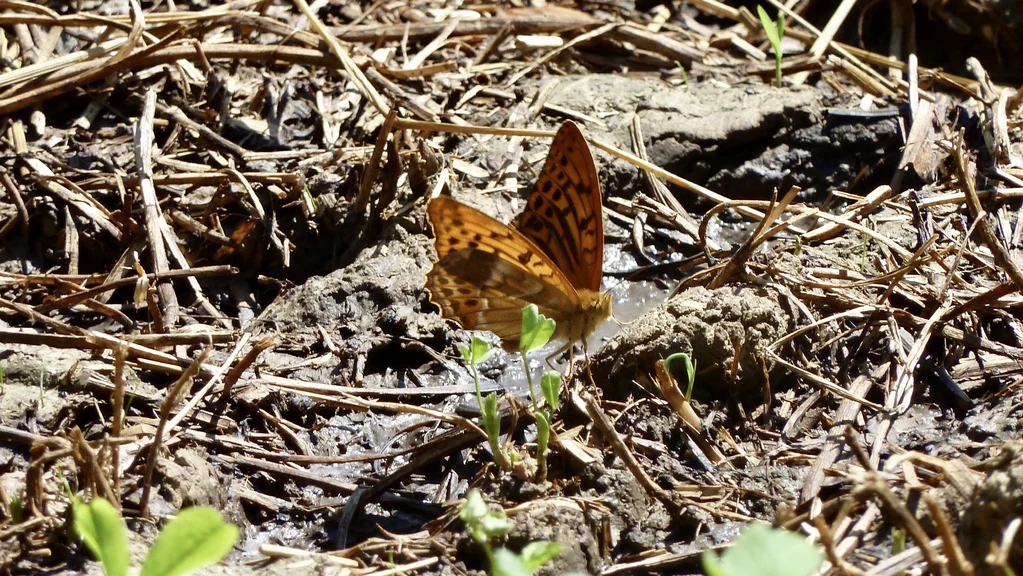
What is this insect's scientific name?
Argynnis paphia
